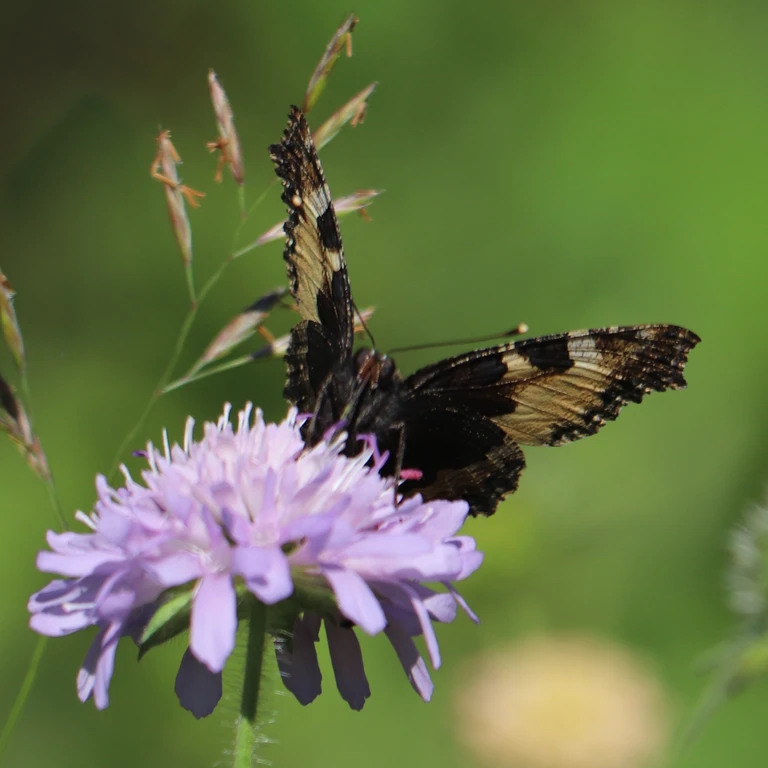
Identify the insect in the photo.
Aglais urticae
